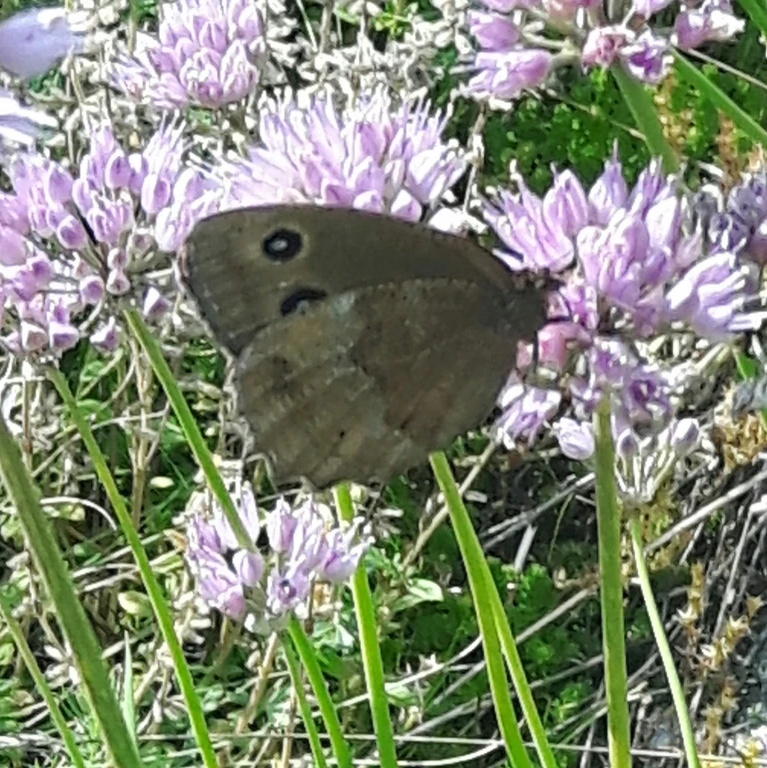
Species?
Minois dryas
